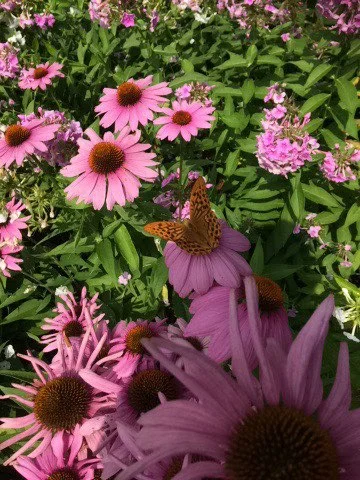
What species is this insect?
Argynnis paphia
